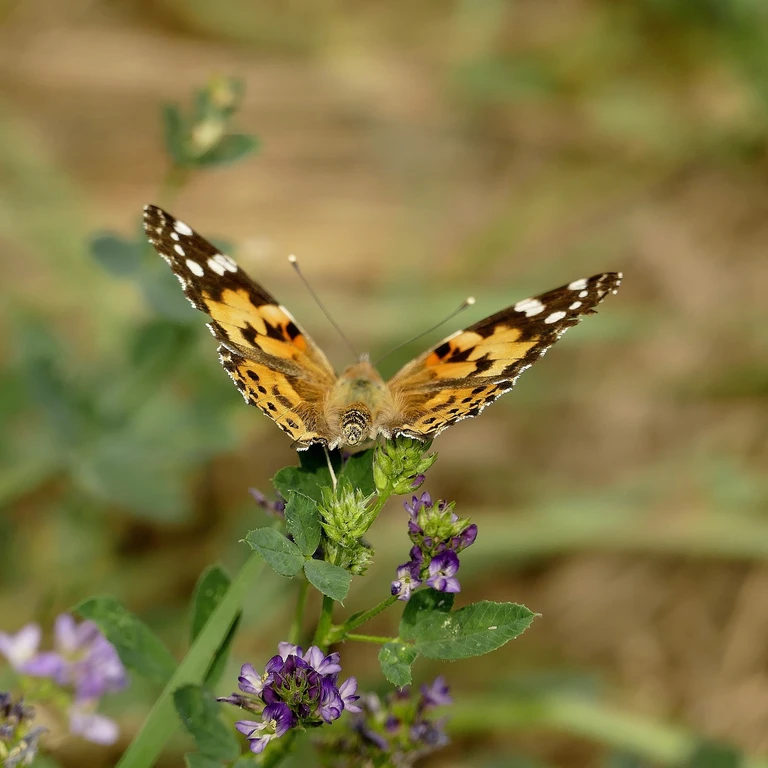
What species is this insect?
Vanessa cardui
